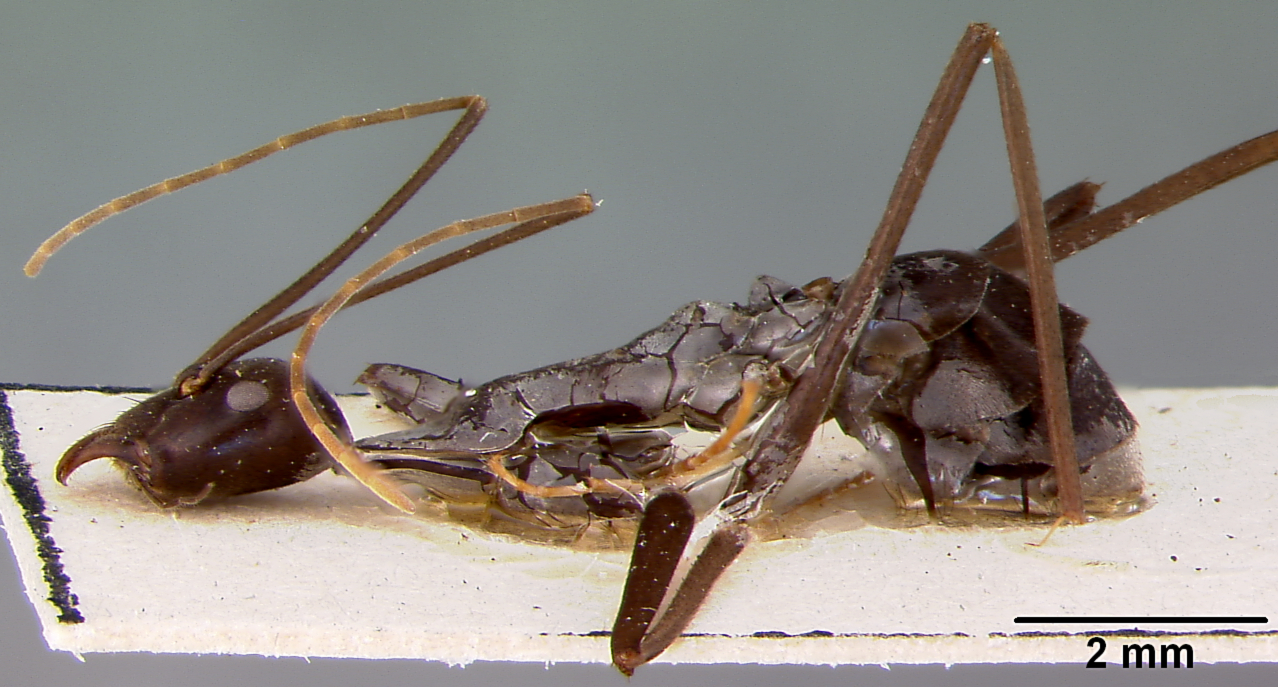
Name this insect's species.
Leptomyrmex niger
